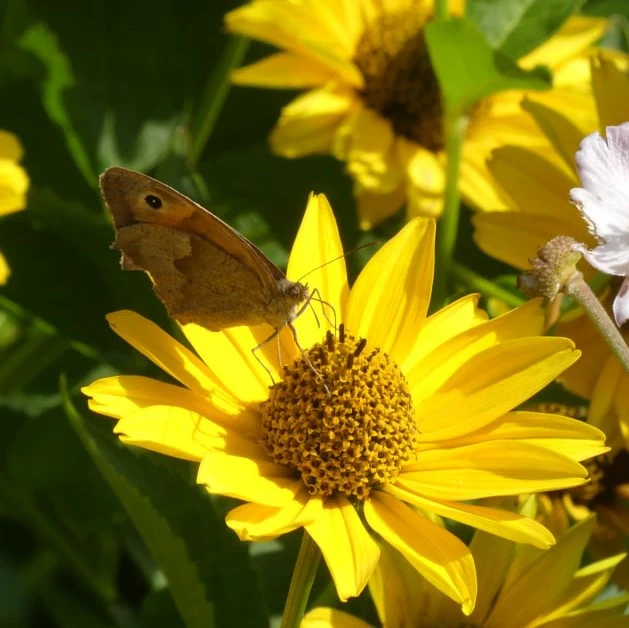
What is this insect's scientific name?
Maniola jurtina
